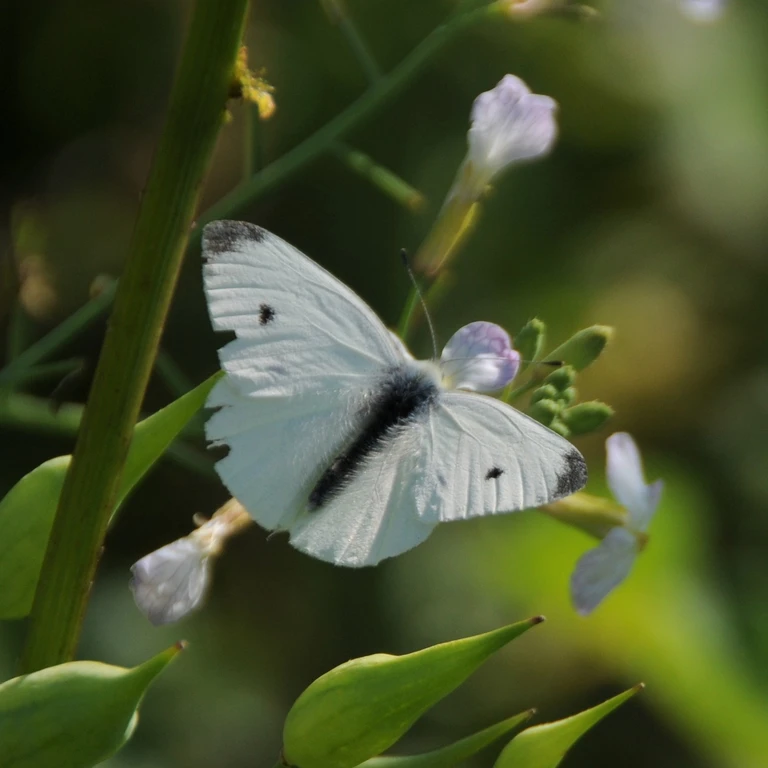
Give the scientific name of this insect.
Pieris rapae
